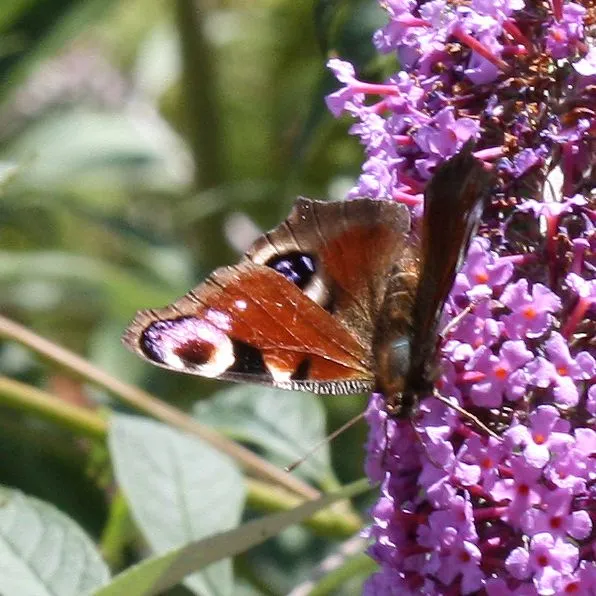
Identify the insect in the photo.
Aglais io
